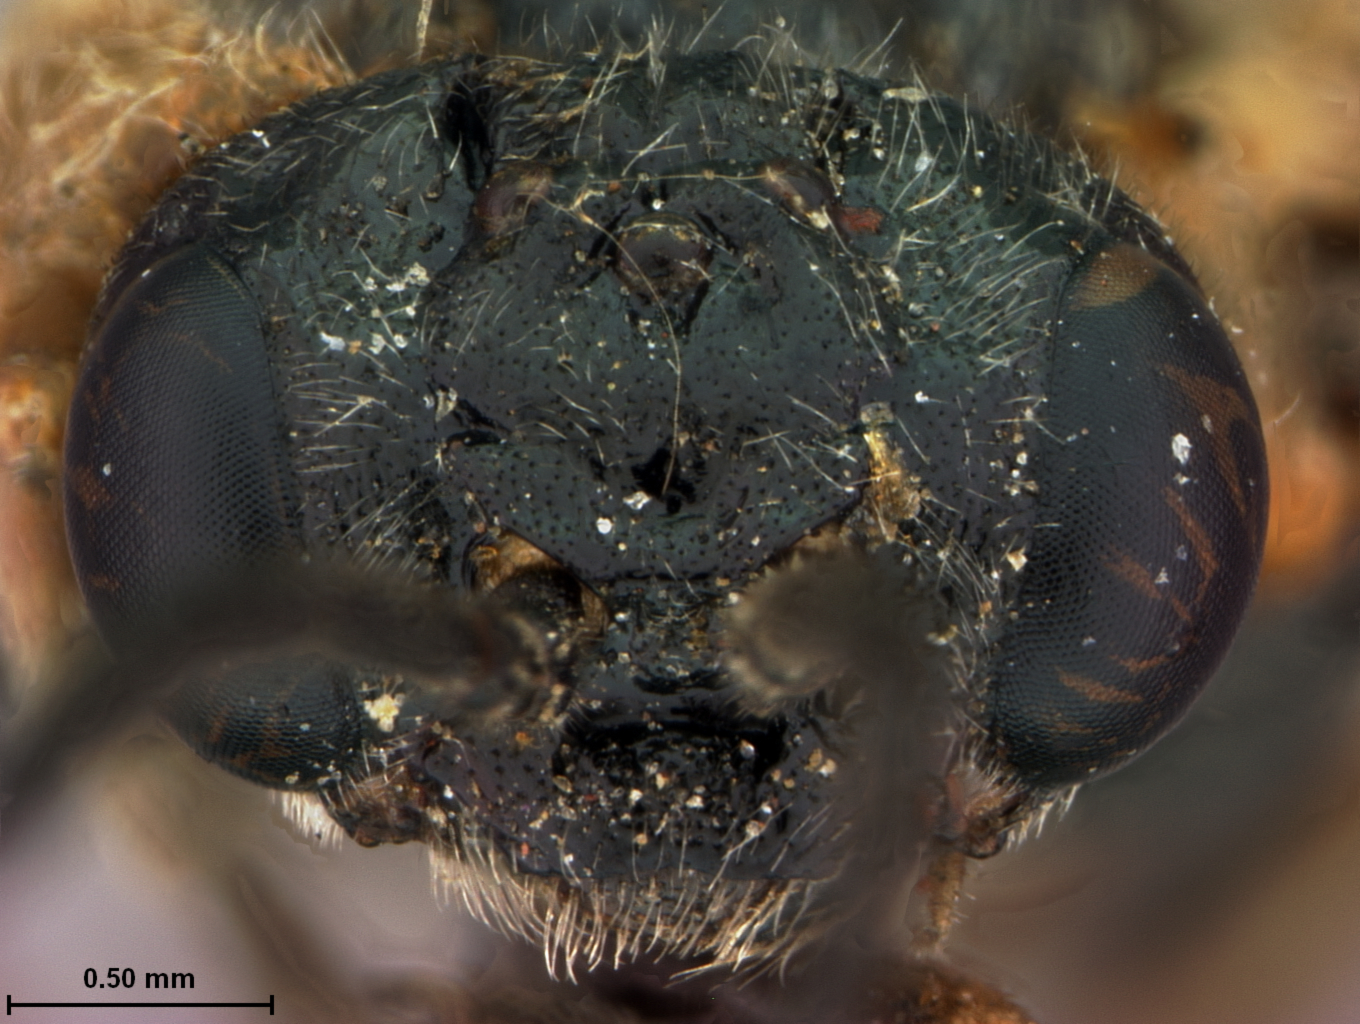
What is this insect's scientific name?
Tomostethus multicinctus
